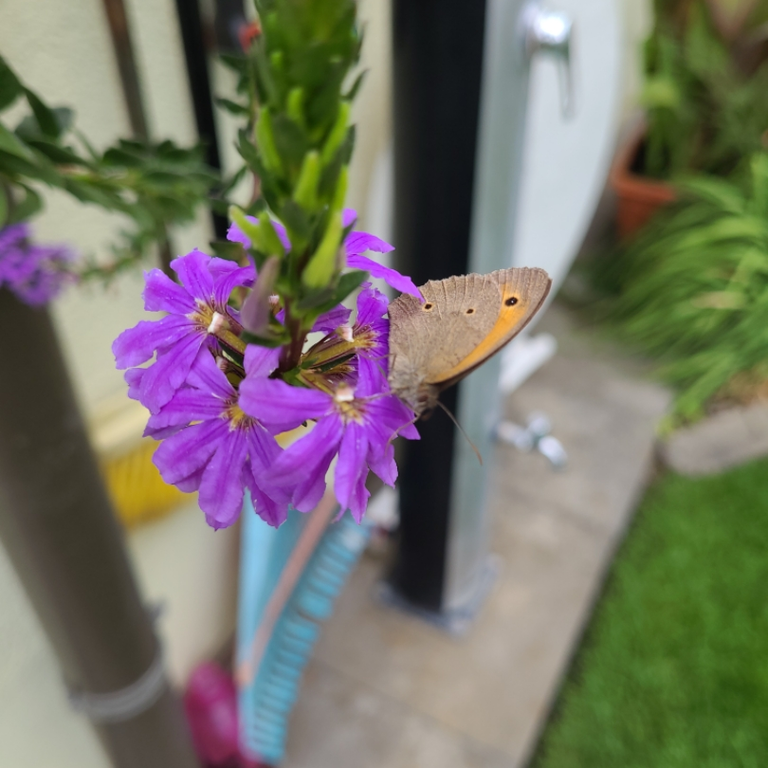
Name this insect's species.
Maniola jurtina
